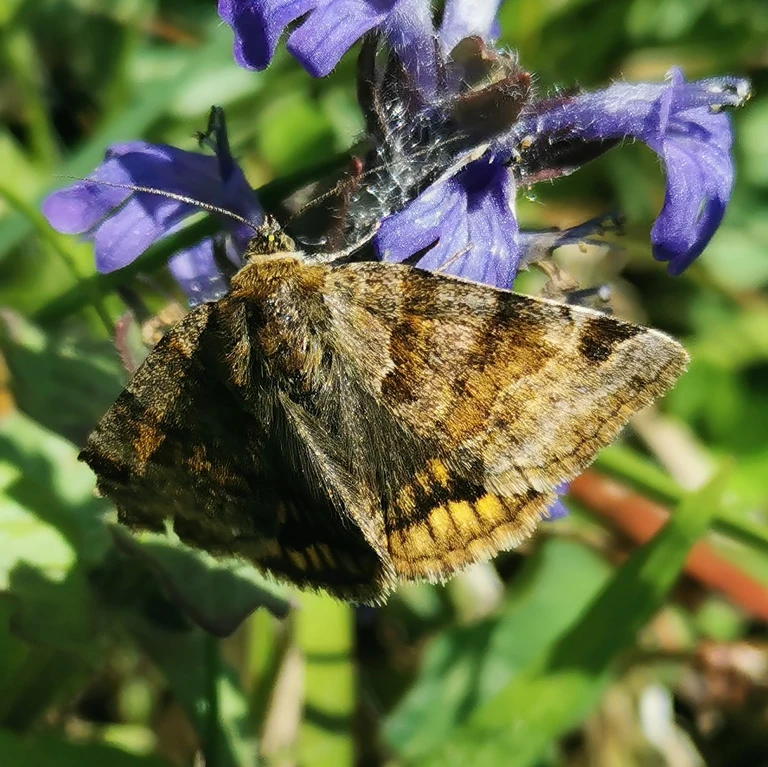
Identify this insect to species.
Euclidia glyphica
